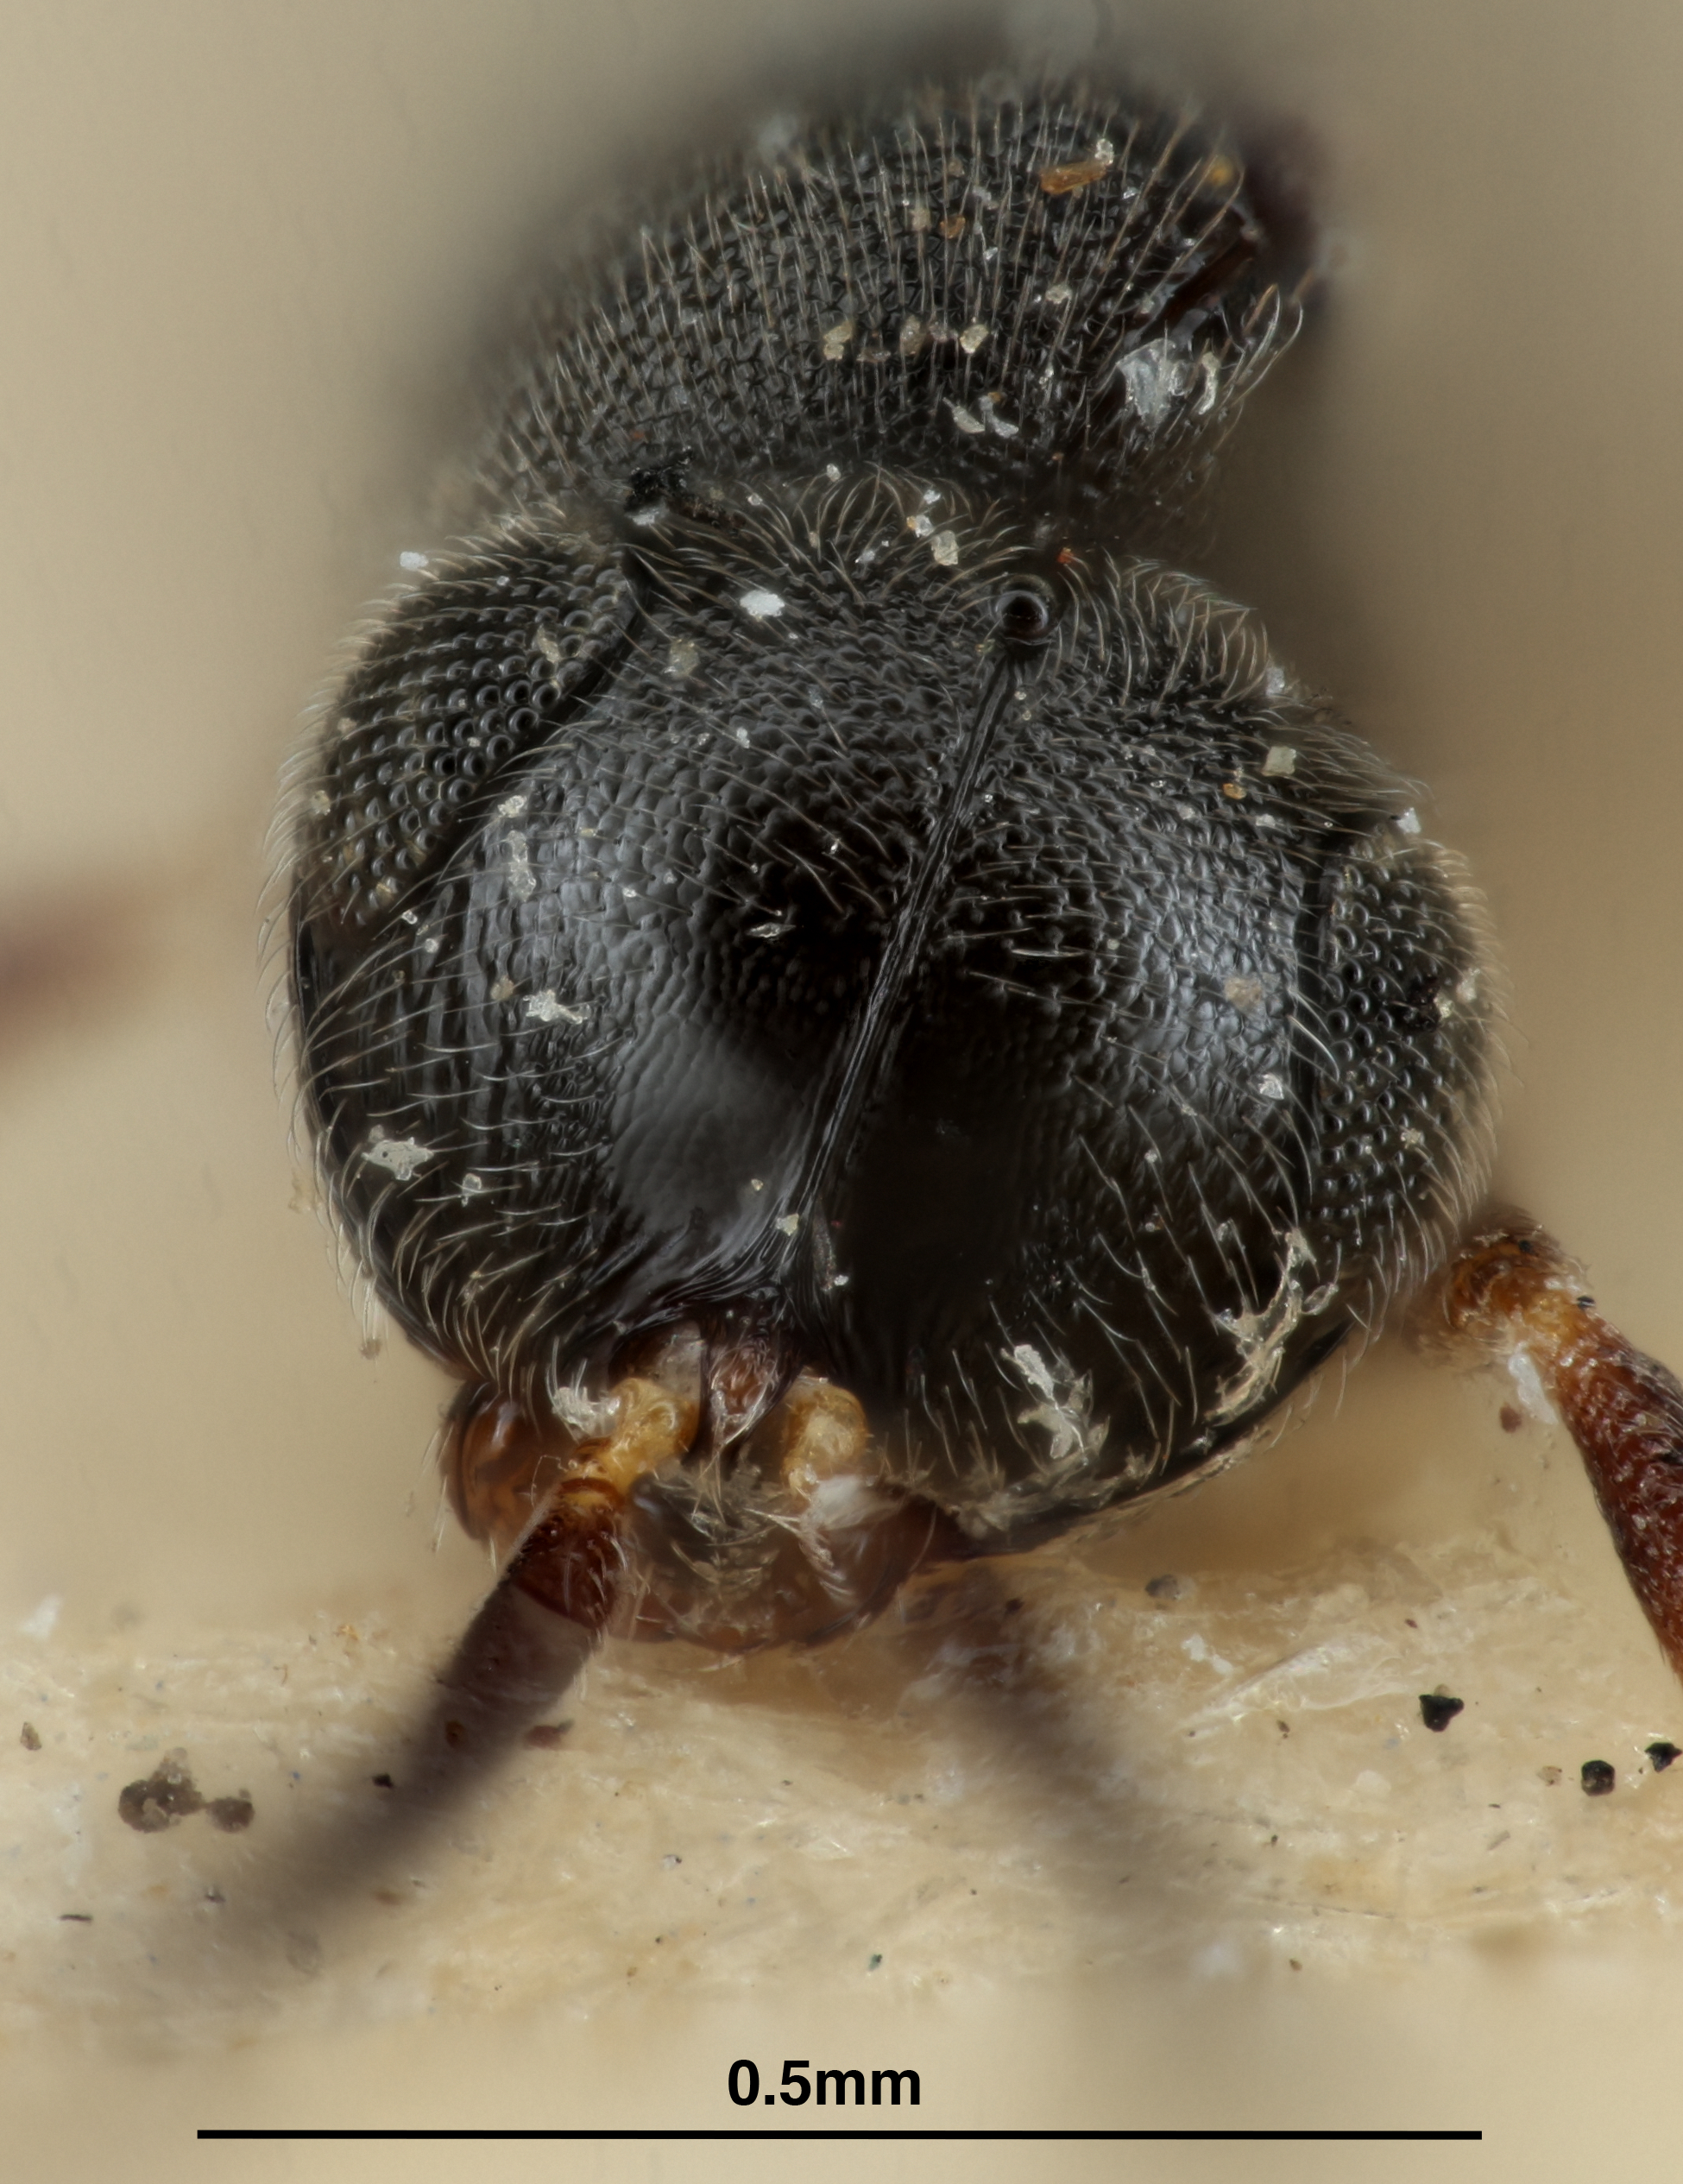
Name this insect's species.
Trimorus punctithorax
